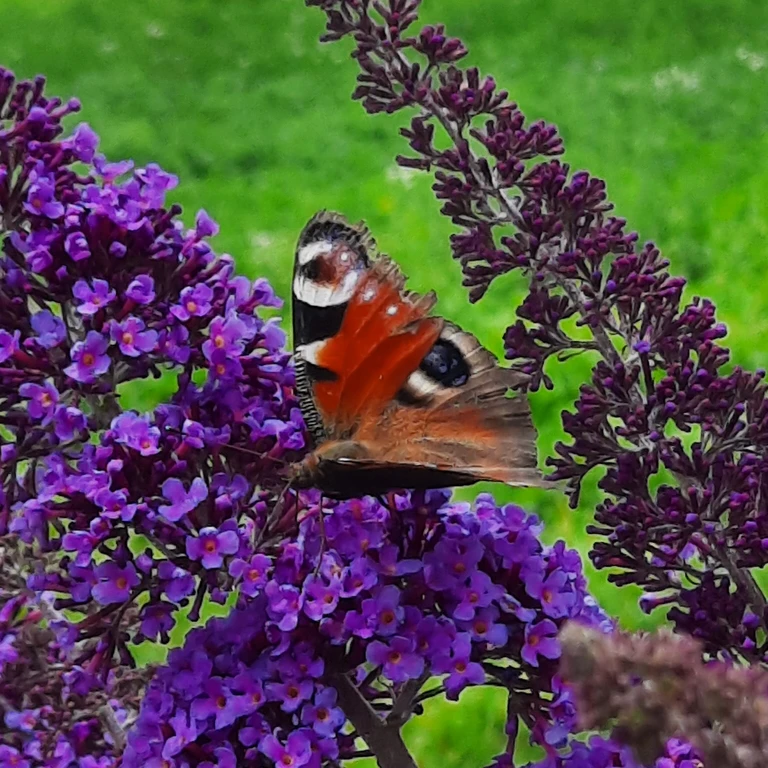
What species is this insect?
Aglais io
